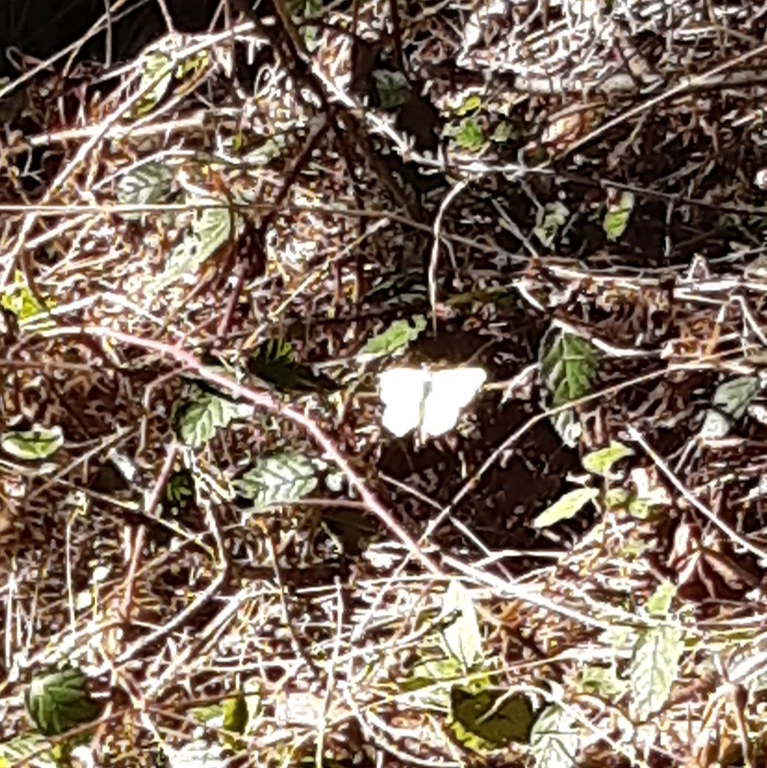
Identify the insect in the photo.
Gonepteryx rhamni
